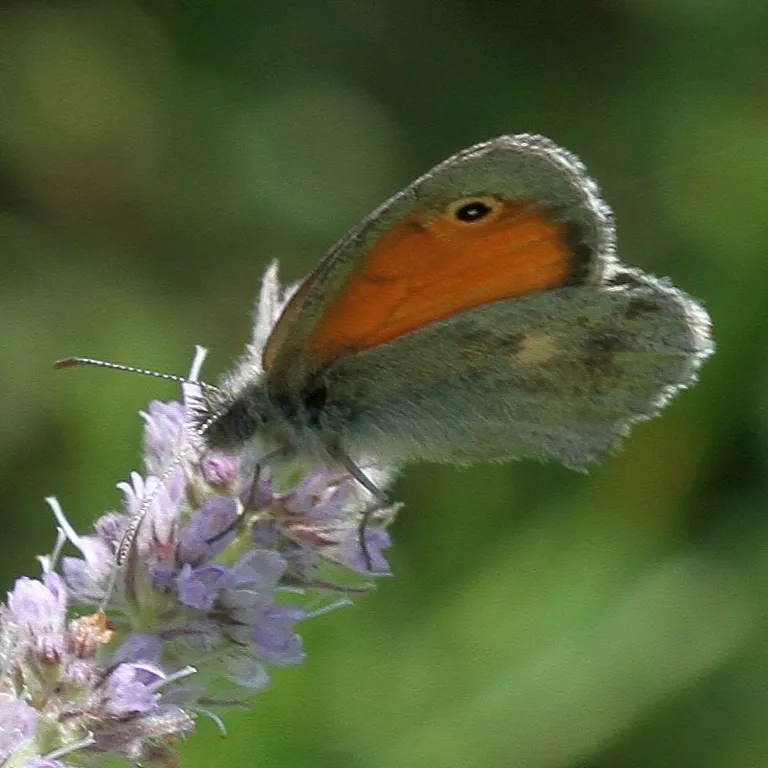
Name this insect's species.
Coenonympha pamphilus
